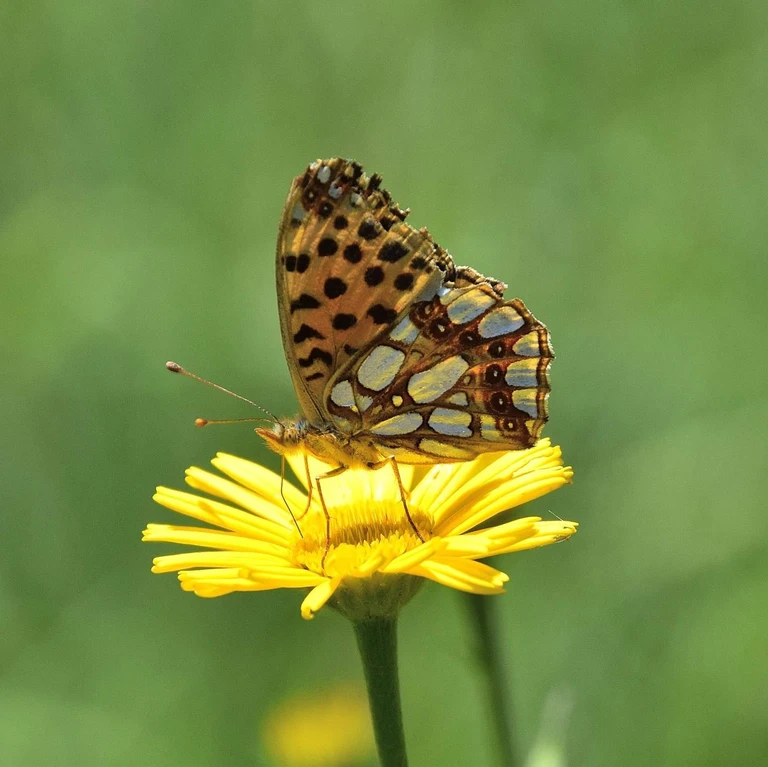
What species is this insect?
Issoria lathonia
